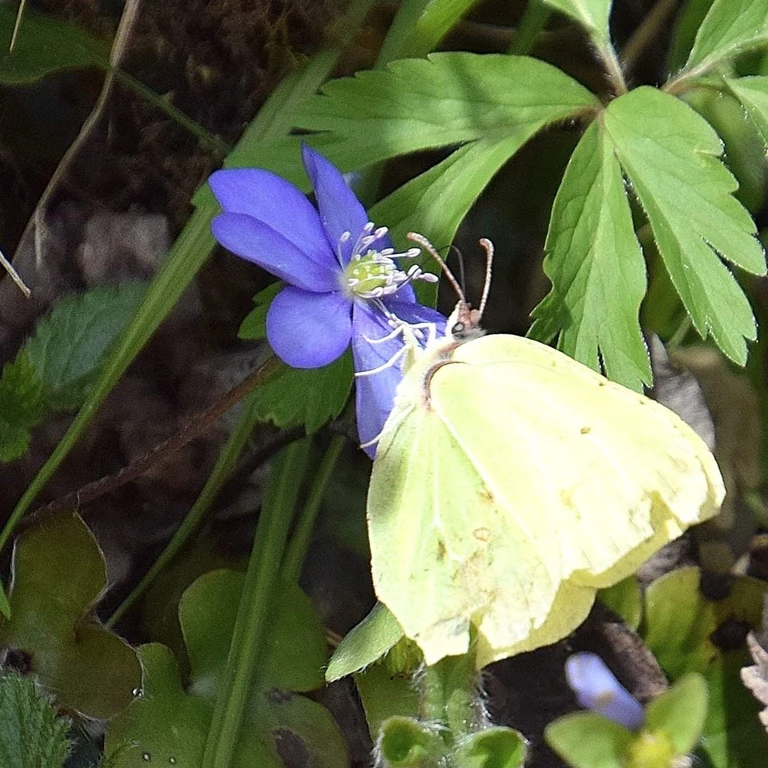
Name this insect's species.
Gonepteryx rhamni
